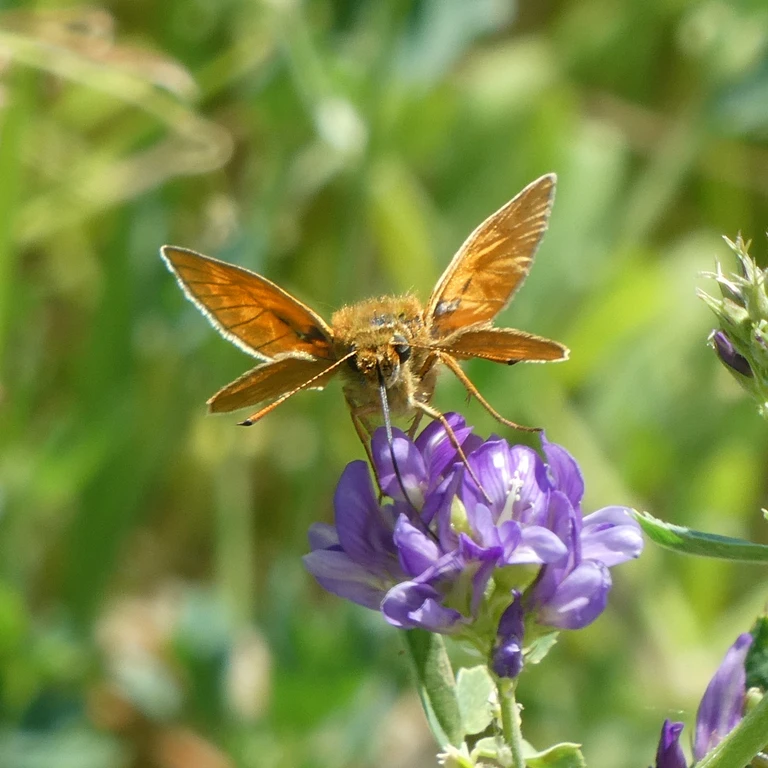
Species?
Ochlodes sylvanus (also Ochlodes venata)
